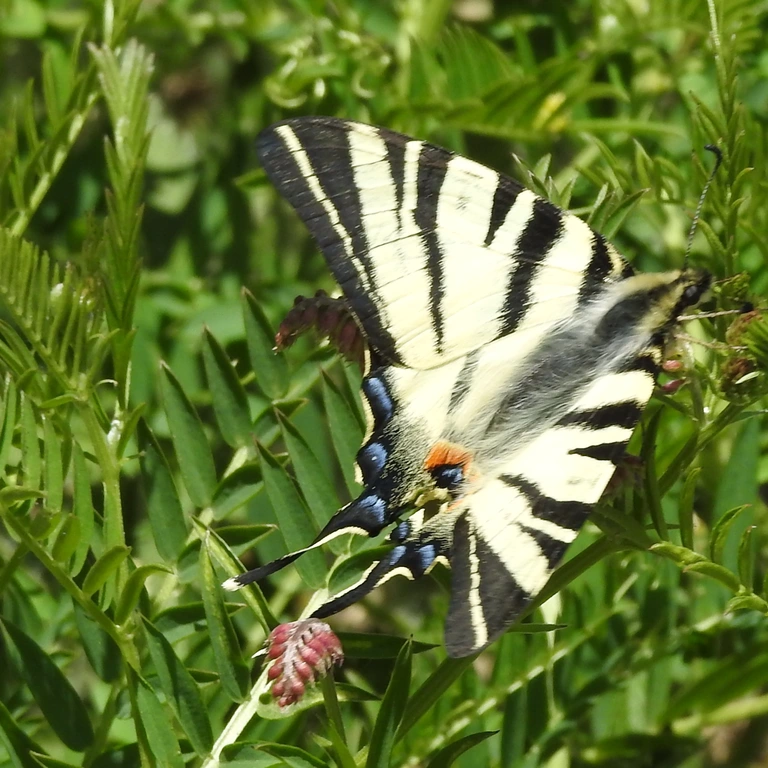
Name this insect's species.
Iphiclides podalirius
